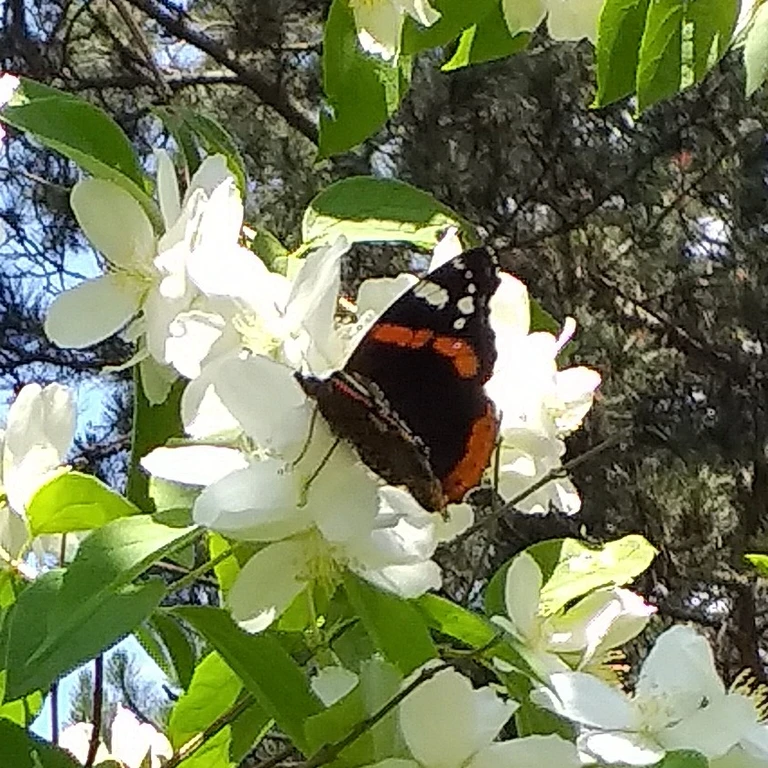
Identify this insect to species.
Vanessa atalanta
